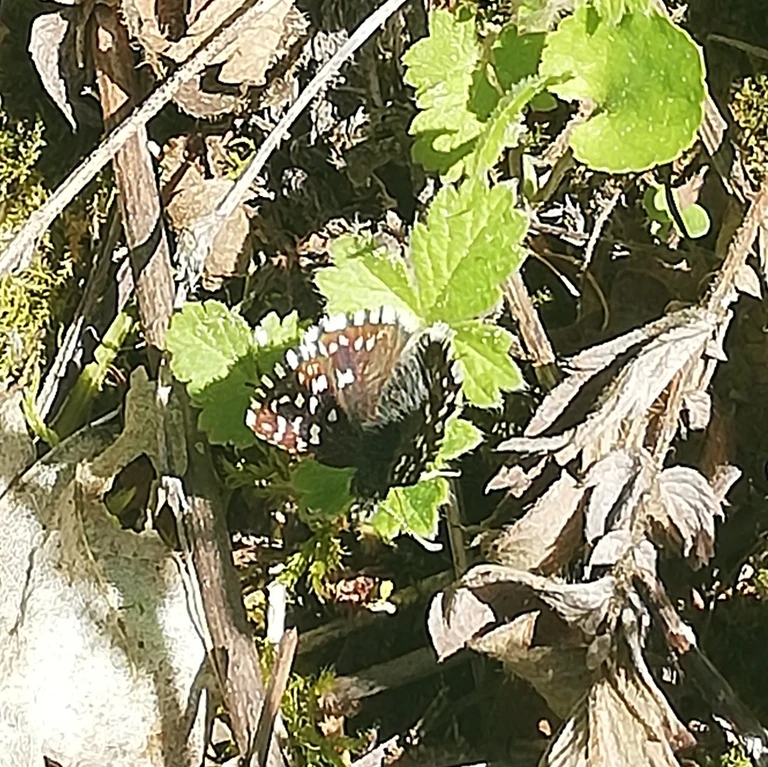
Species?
Pyrgus malvae
